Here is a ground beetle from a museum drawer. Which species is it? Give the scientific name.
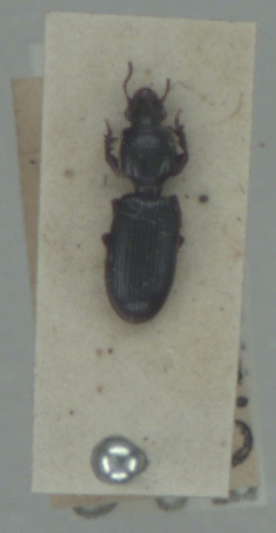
Clivina fossor
